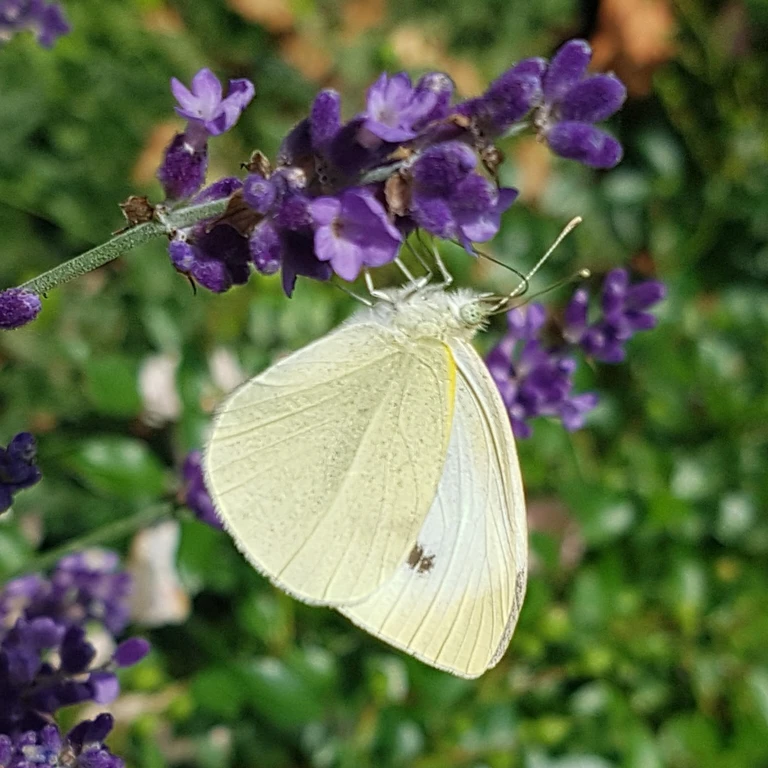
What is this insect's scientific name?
Pieris rapae
